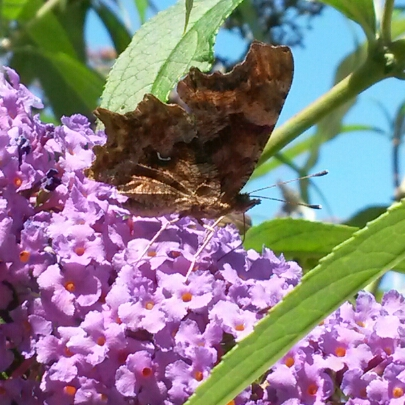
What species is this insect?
Polygonia c-album
